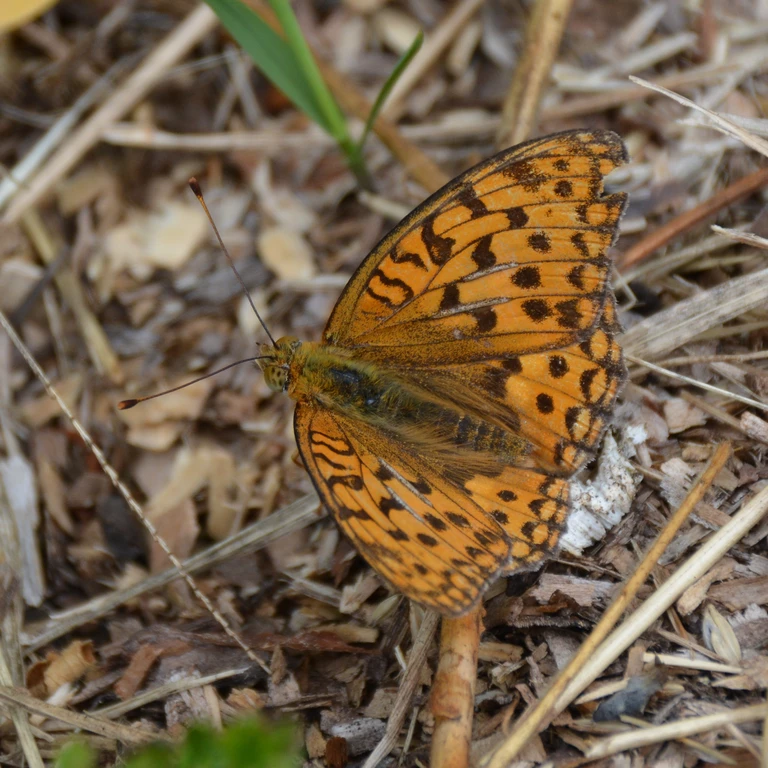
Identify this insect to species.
Fabriciana adippe
